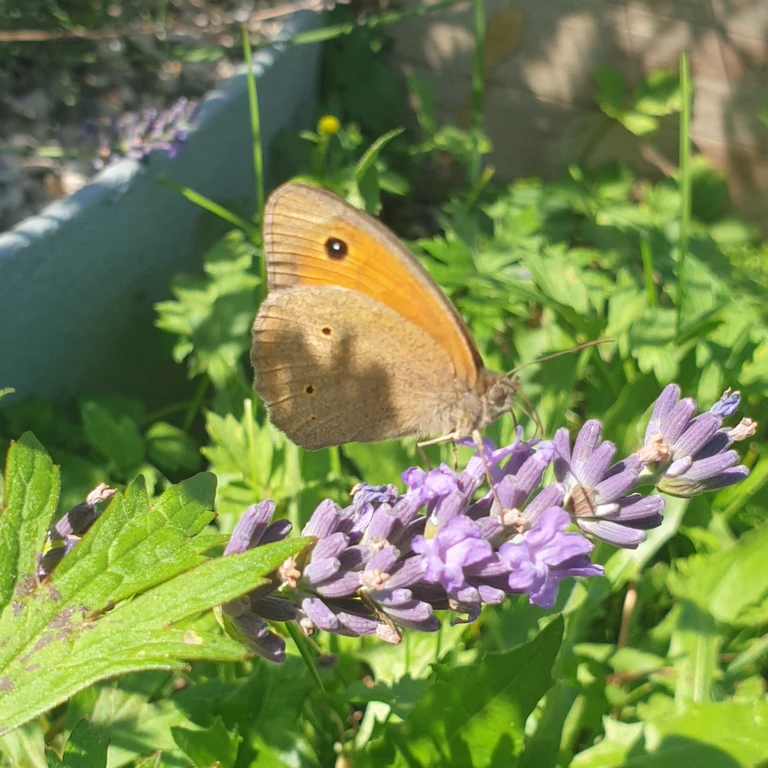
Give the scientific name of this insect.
Maniola jurtina
